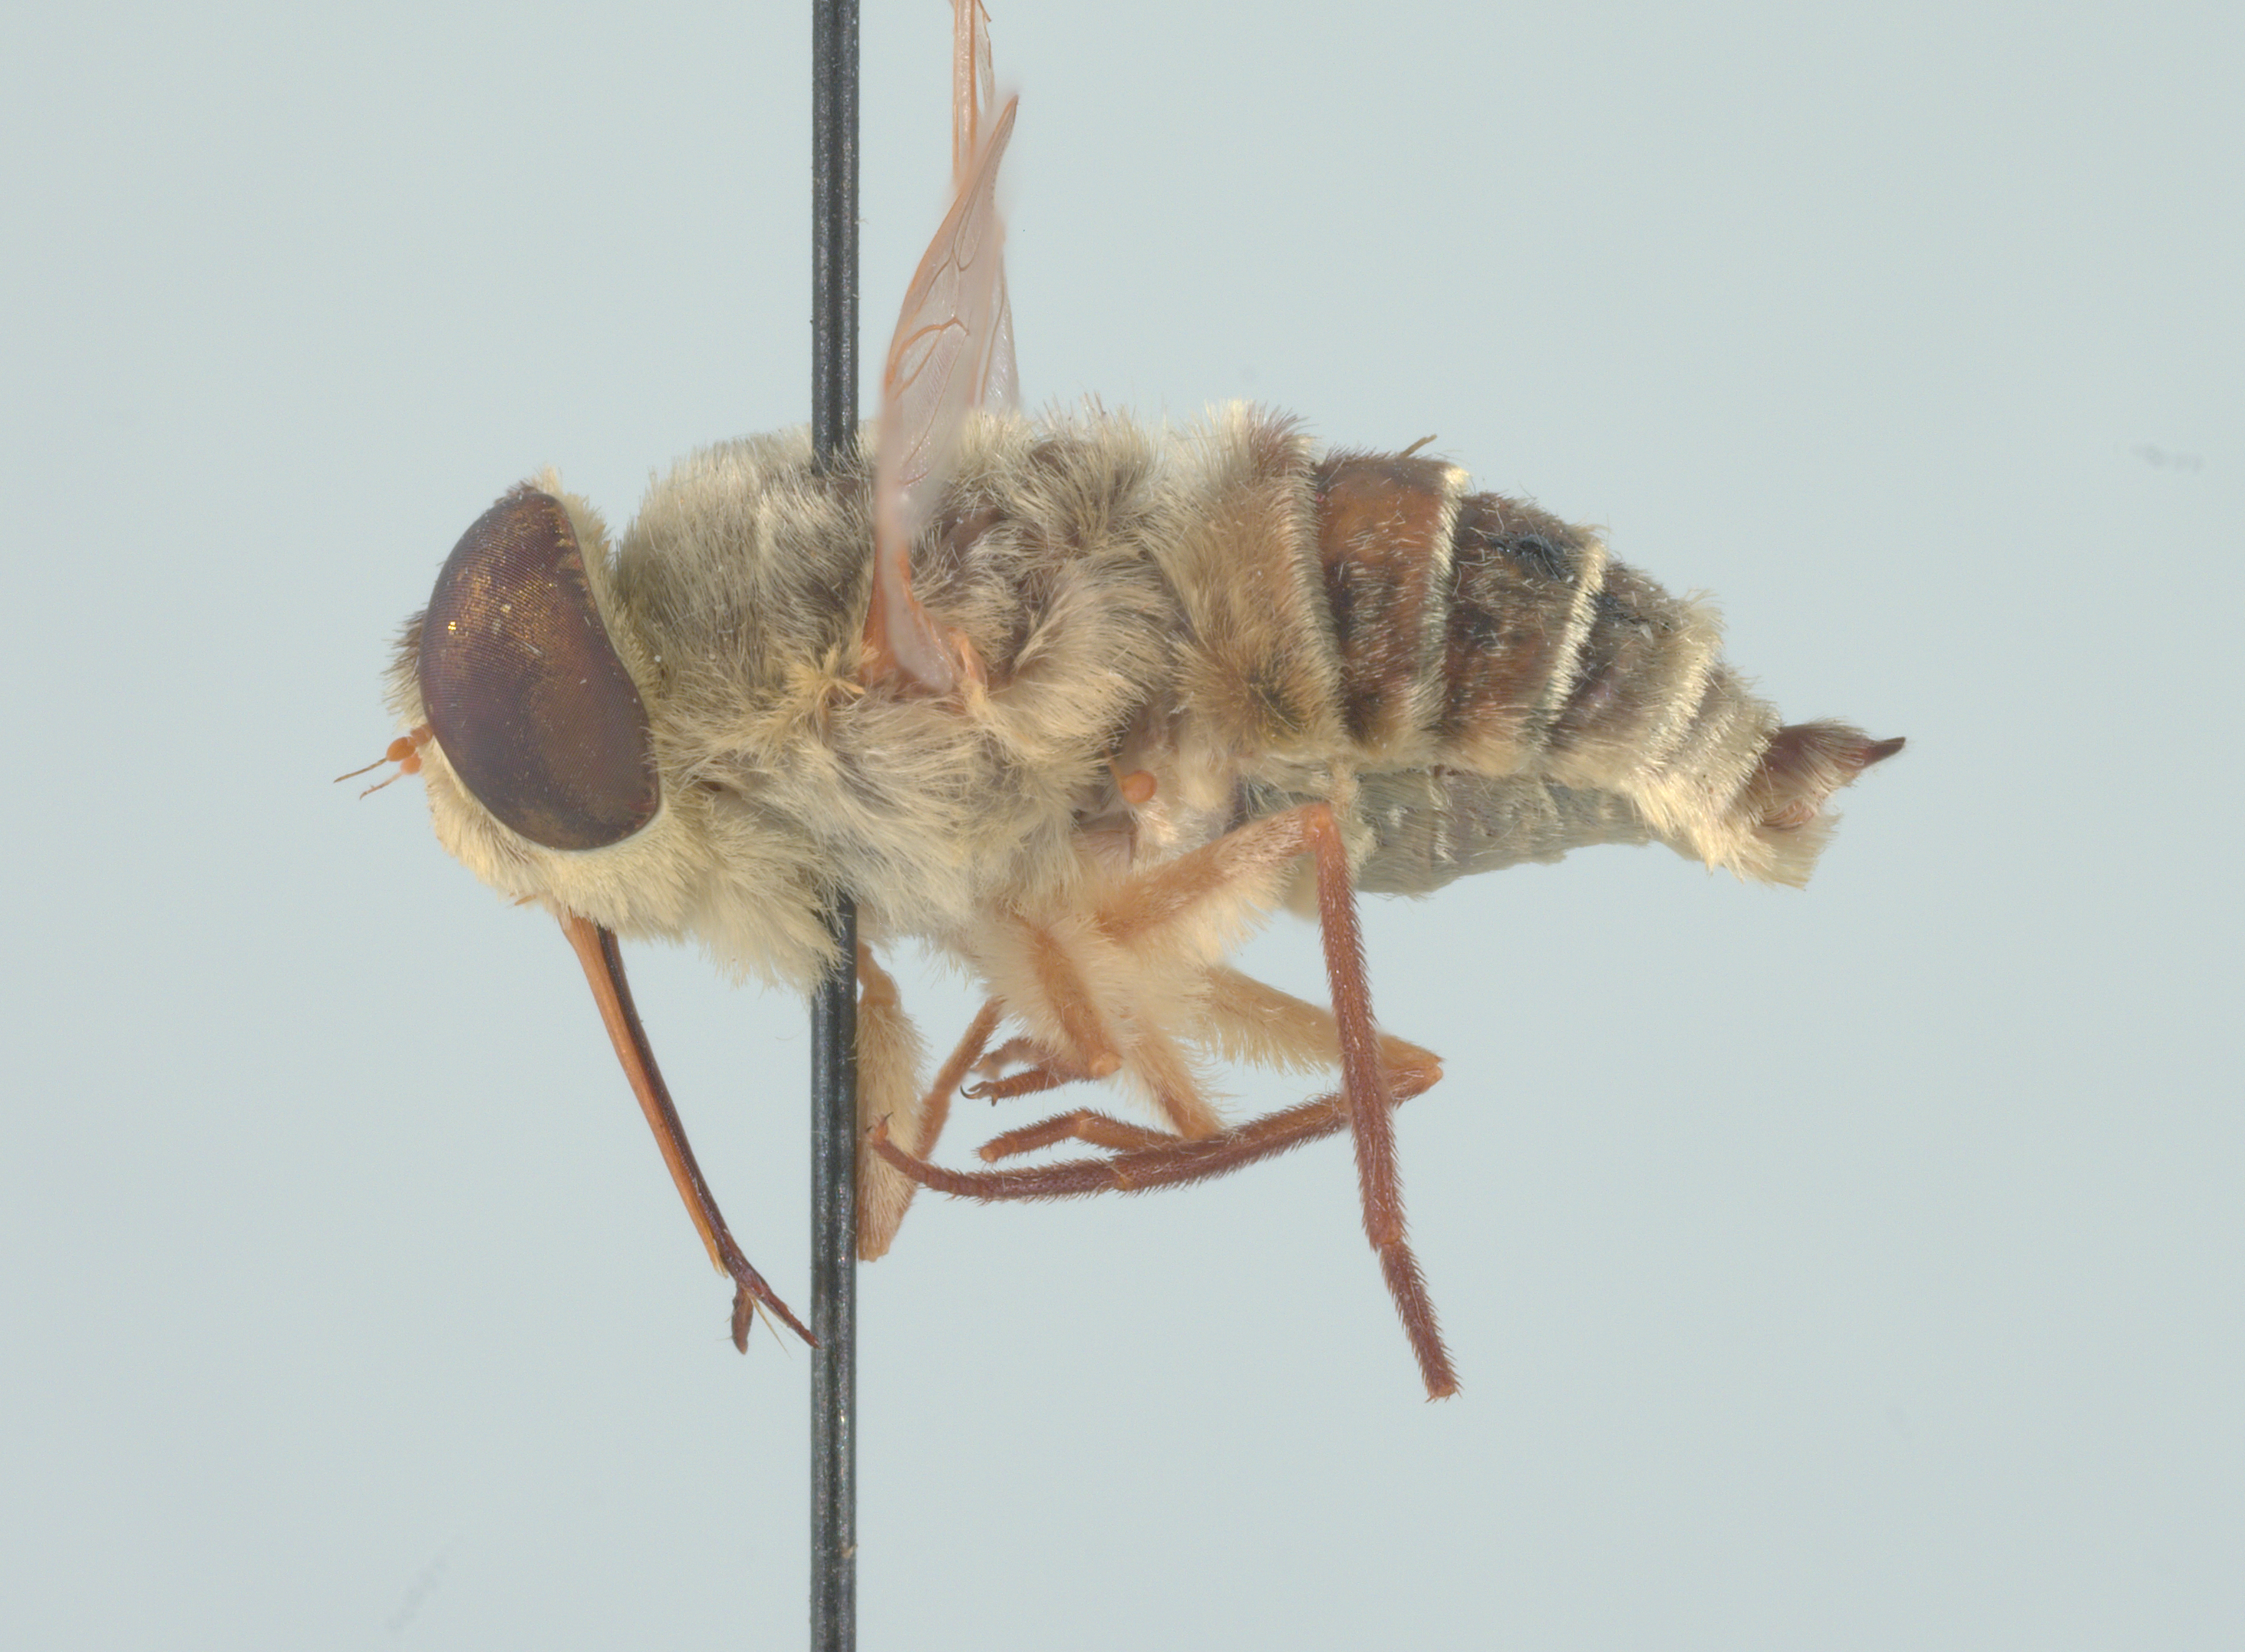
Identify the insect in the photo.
Neorhynchocephalus volaticus
